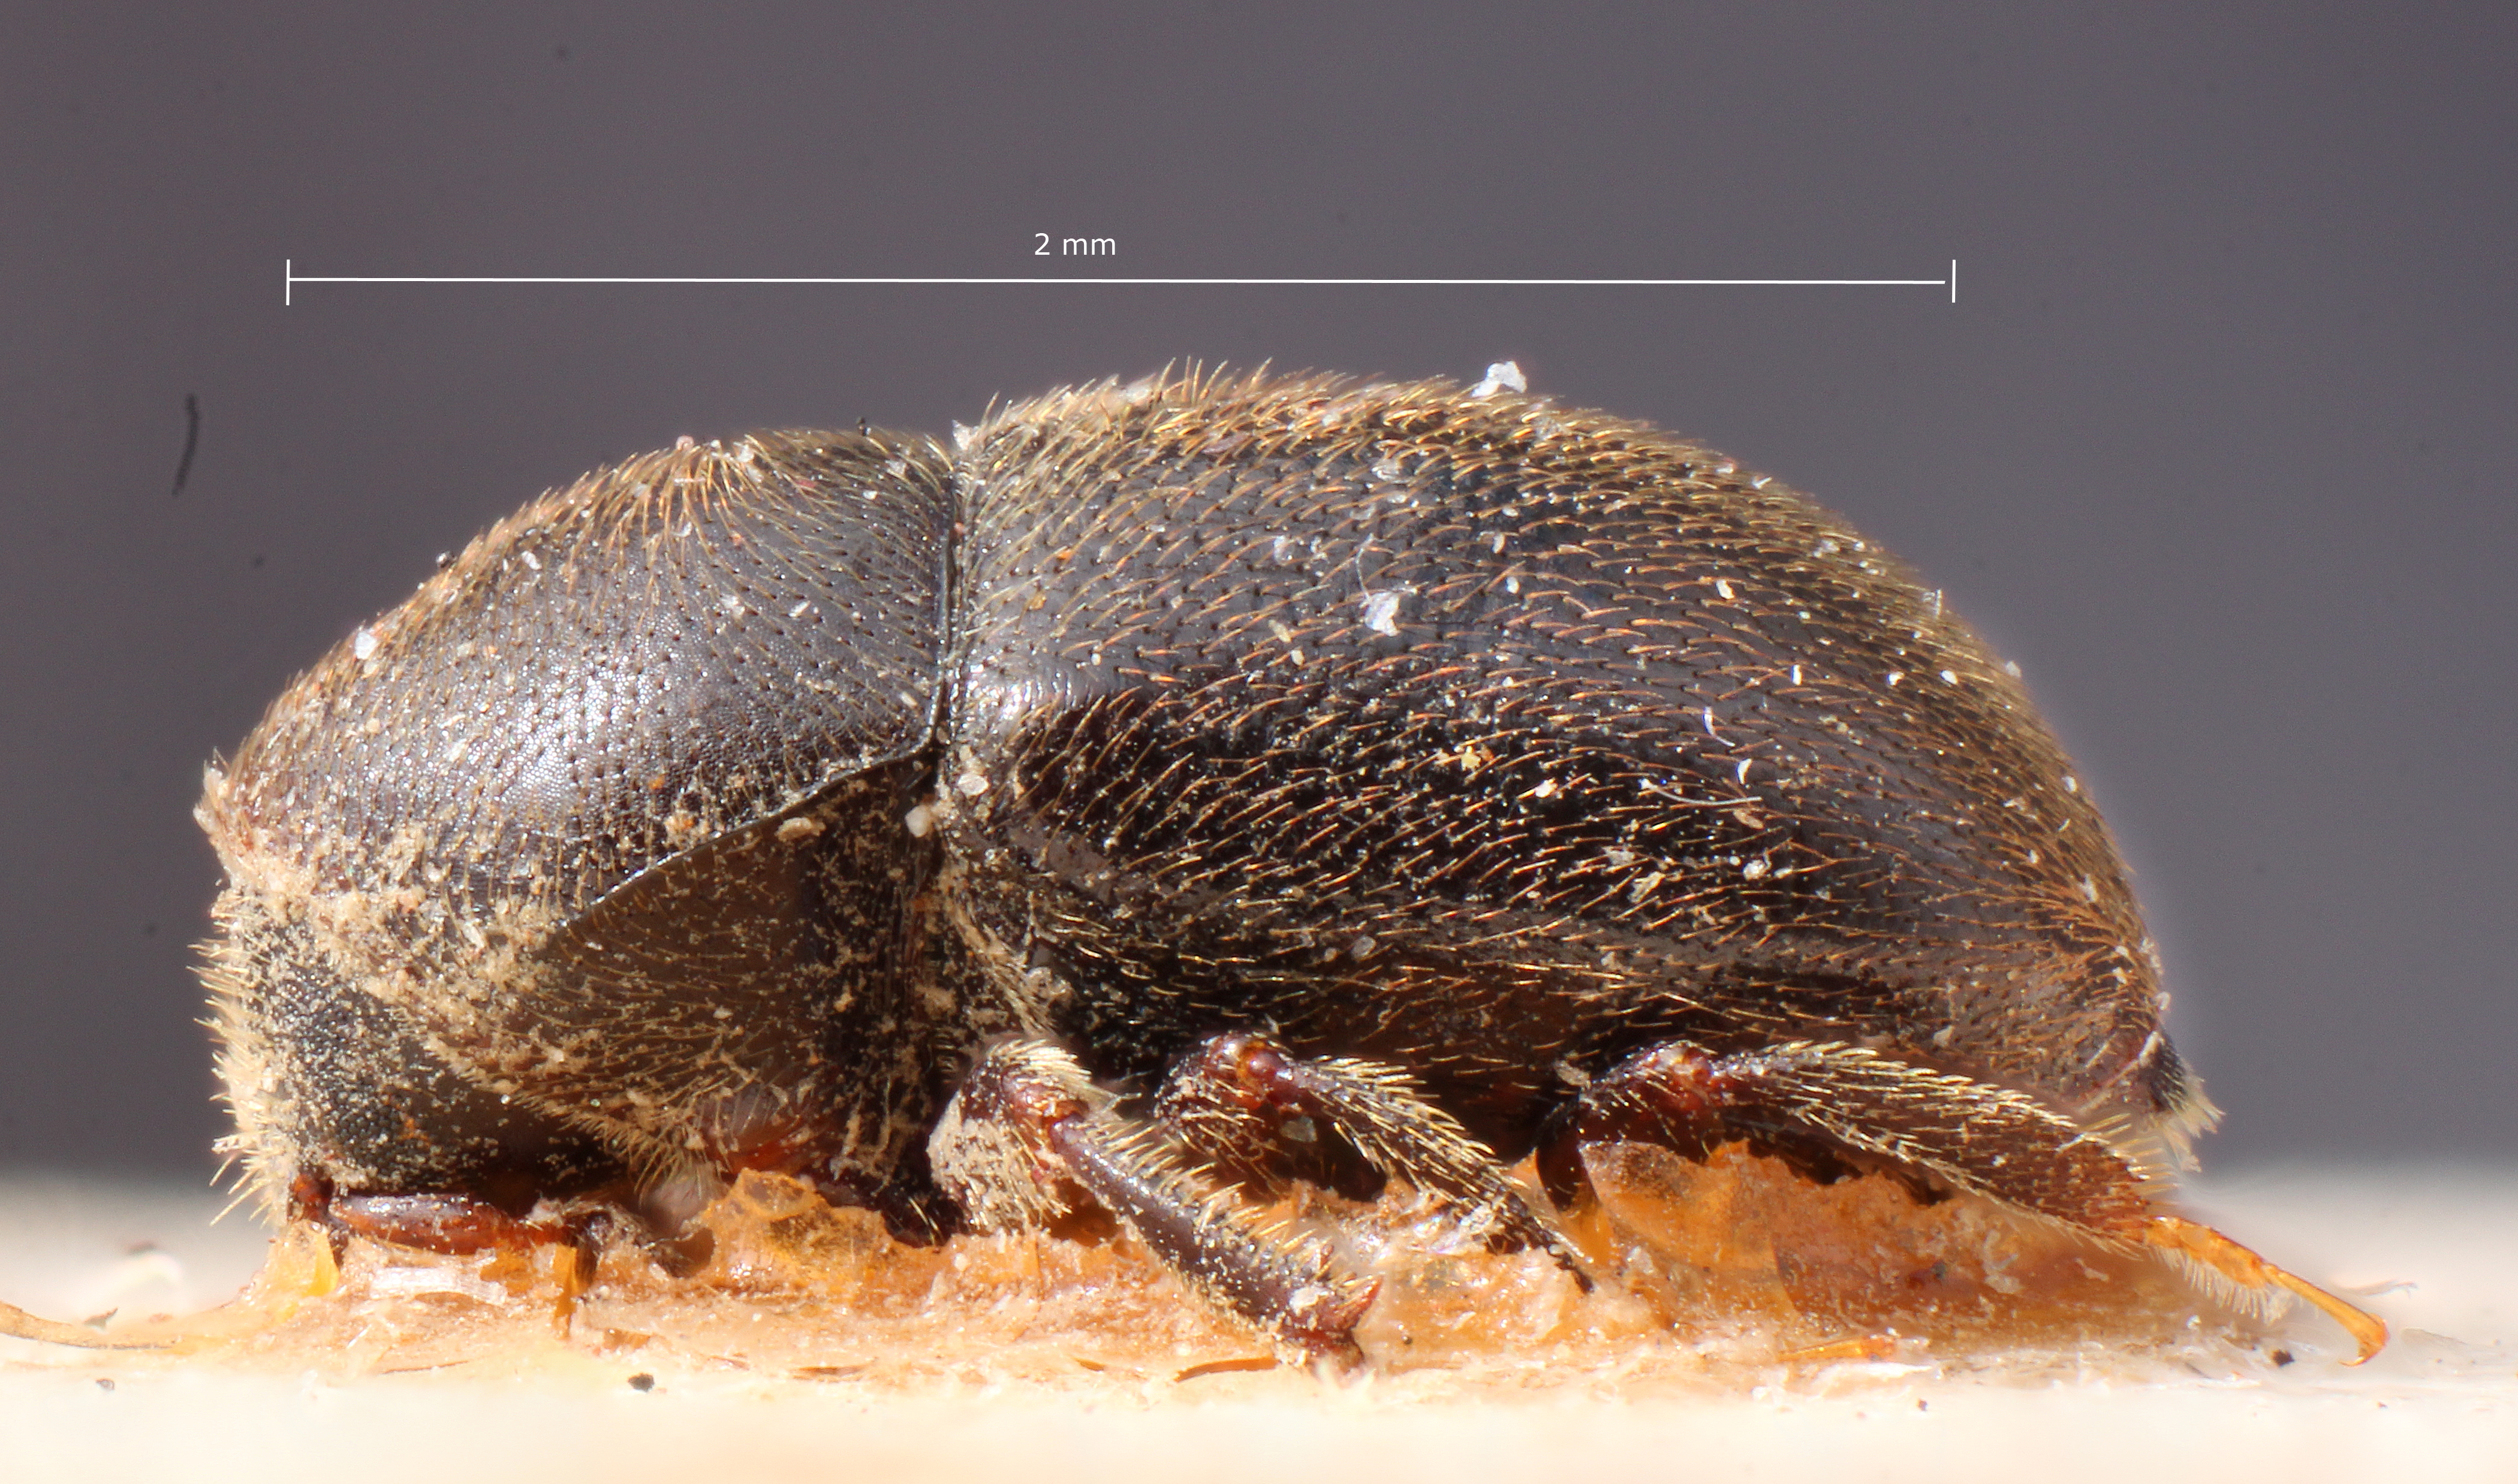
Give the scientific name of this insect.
Prionoscelis bolivianus
